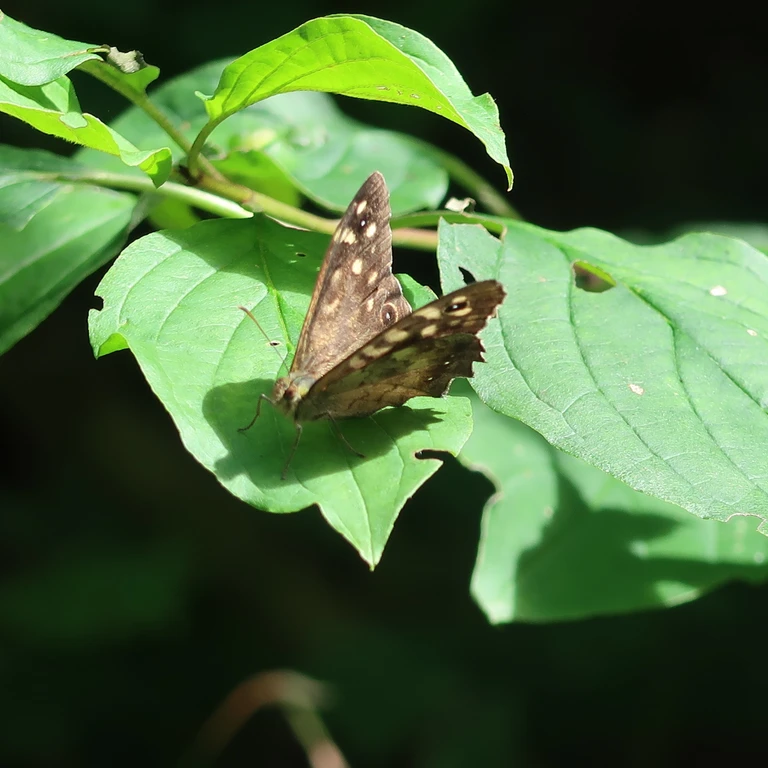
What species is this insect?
Pararge aegeria
